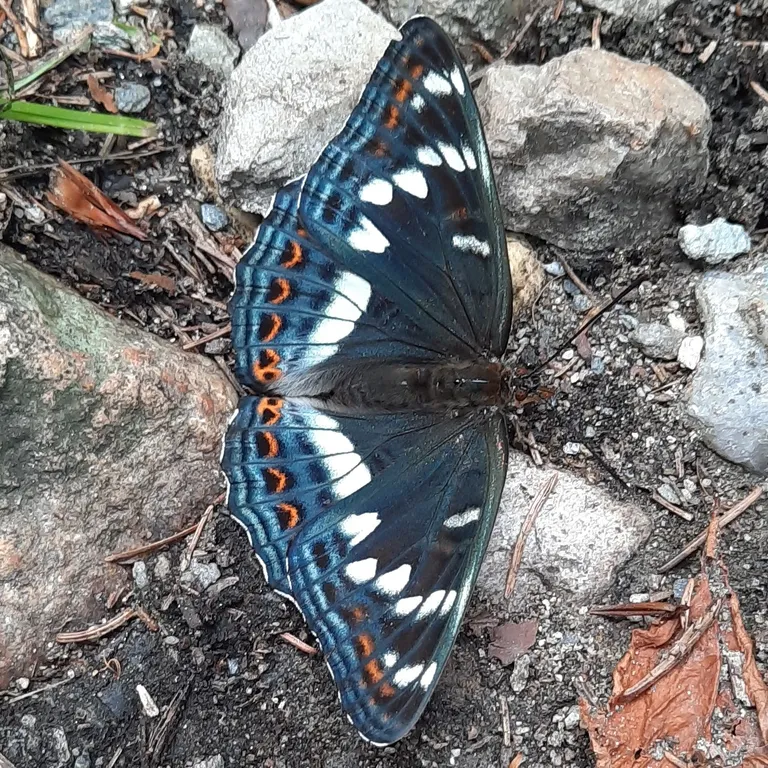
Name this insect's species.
Limenitis populi
